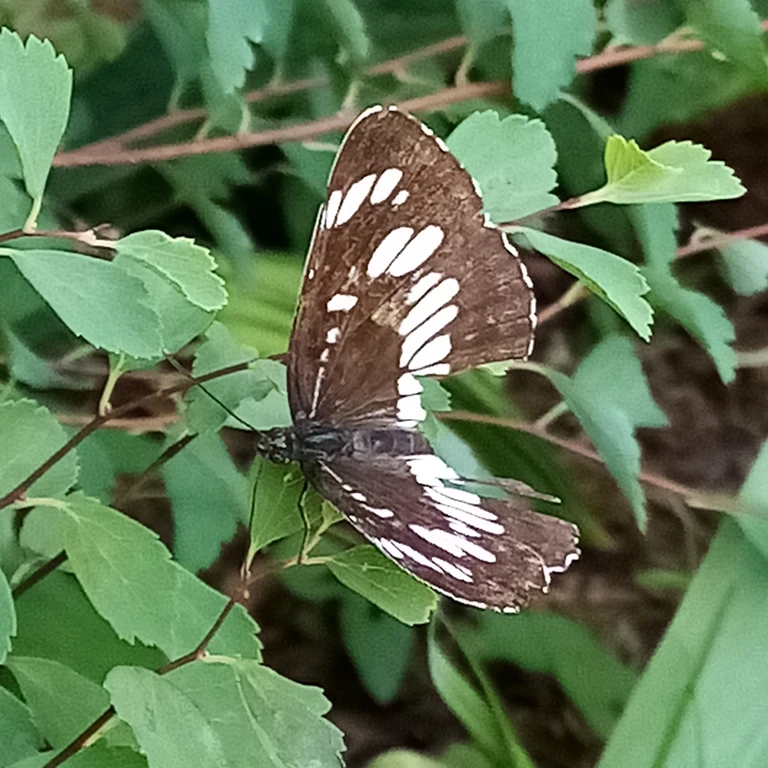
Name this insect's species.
Neptis rivularis
